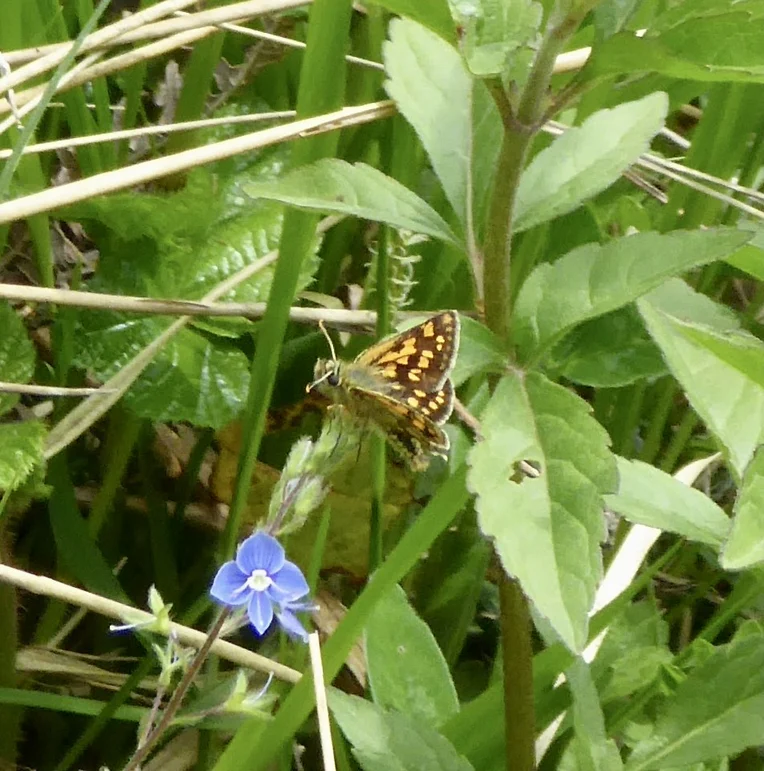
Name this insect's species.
Carterocephalus palaemon
